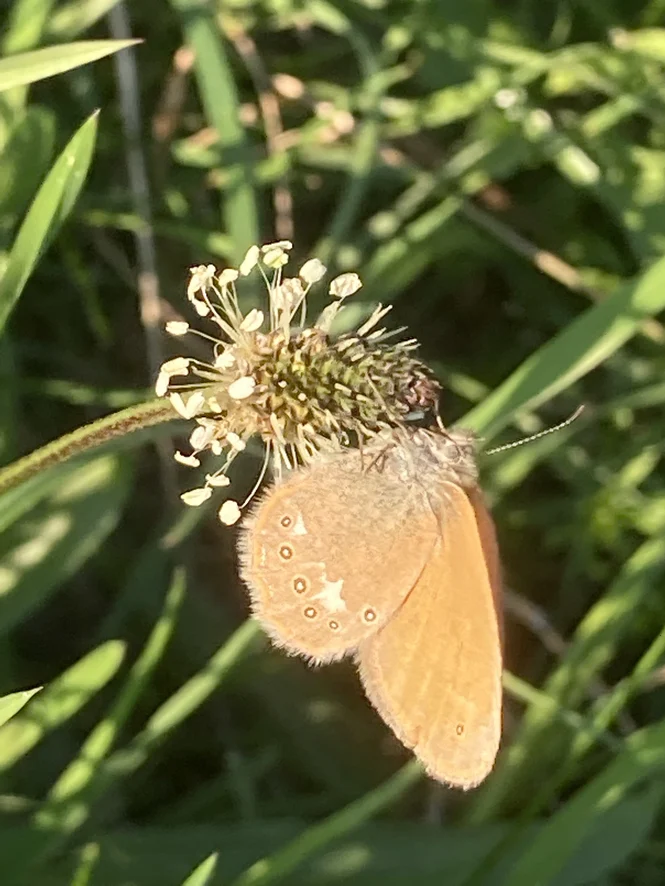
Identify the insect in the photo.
Coenonympha glycerion (also Coenonympha iphis)
